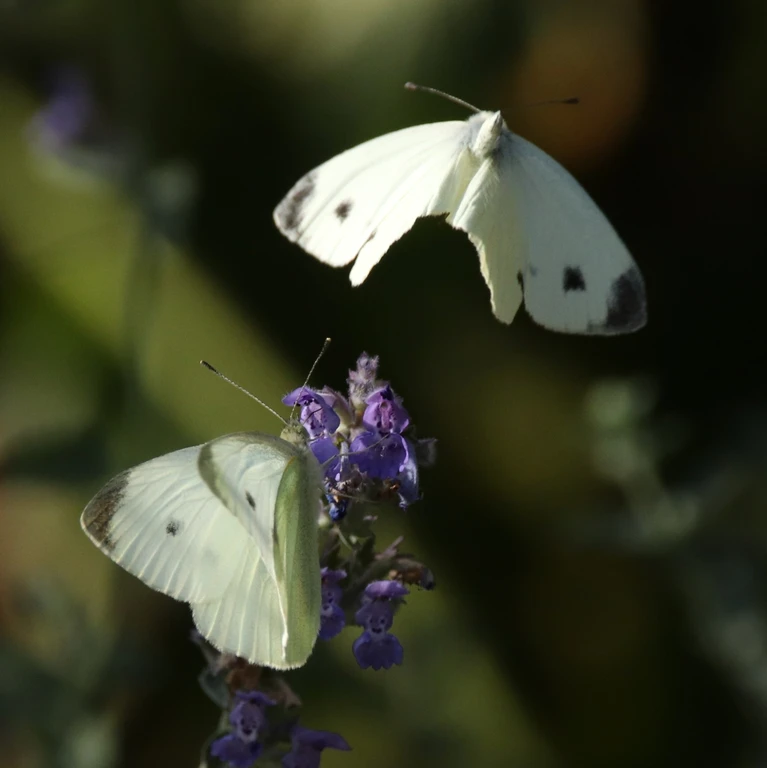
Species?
Pieris mannii
